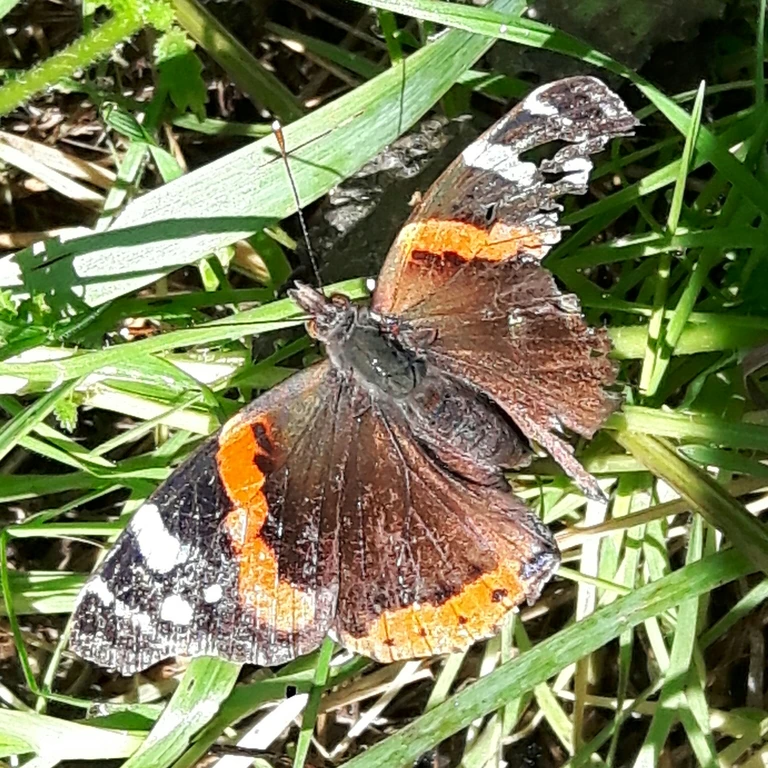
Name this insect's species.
Vanessa atalanta
